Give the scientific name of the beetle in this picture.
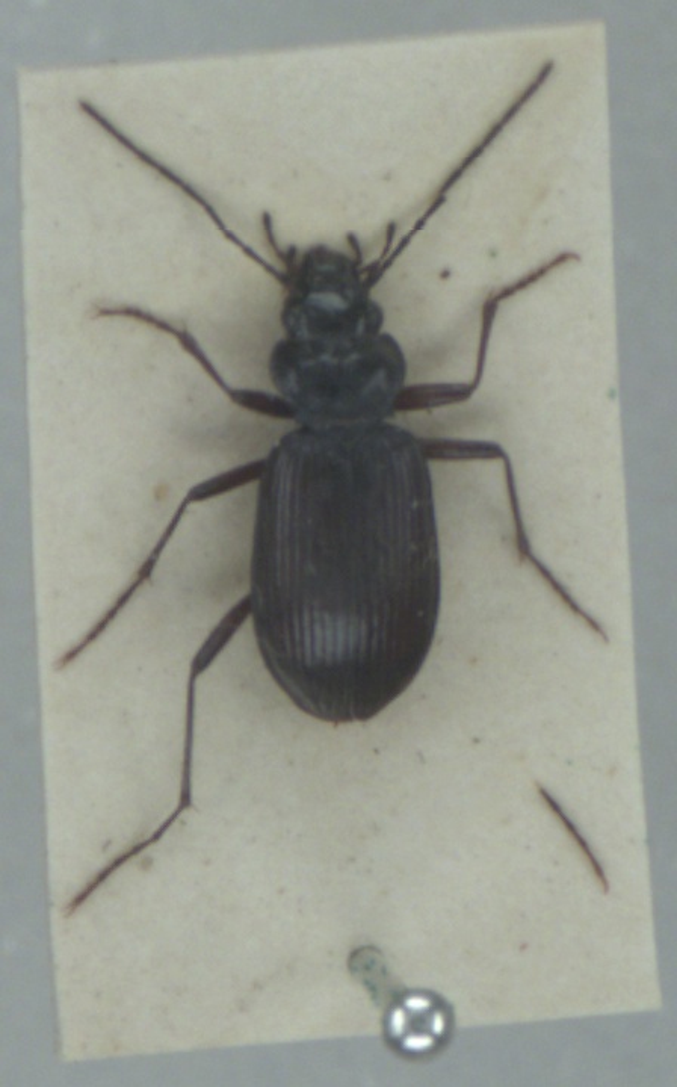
Nebria rufescens
